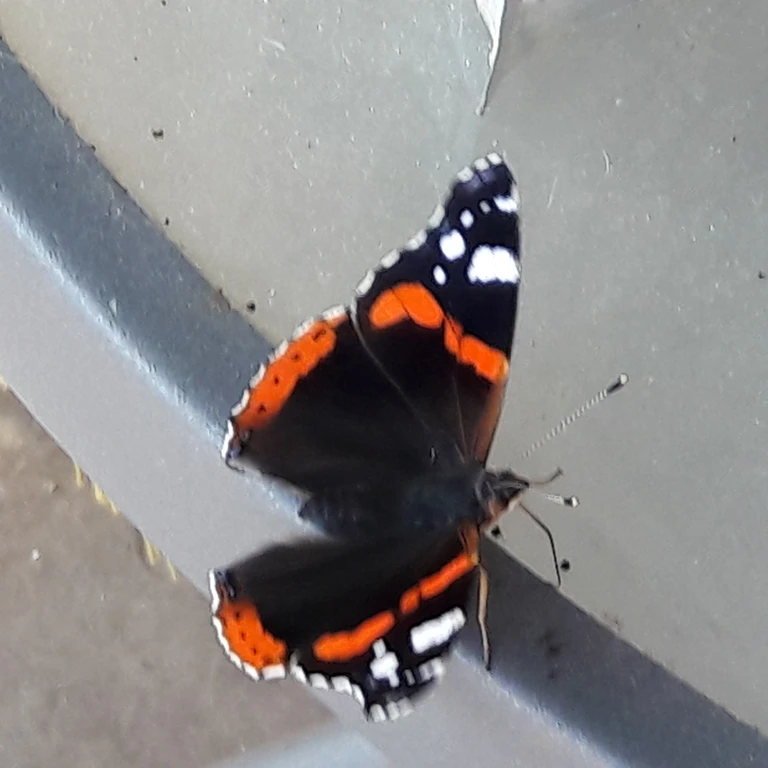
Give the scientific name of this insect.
Vanessa atalanta
